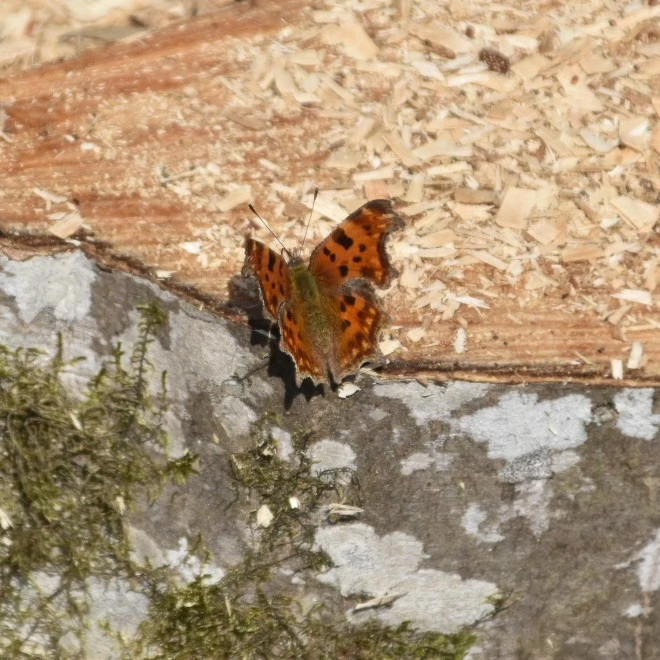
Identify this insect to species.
Polygonia c-album
